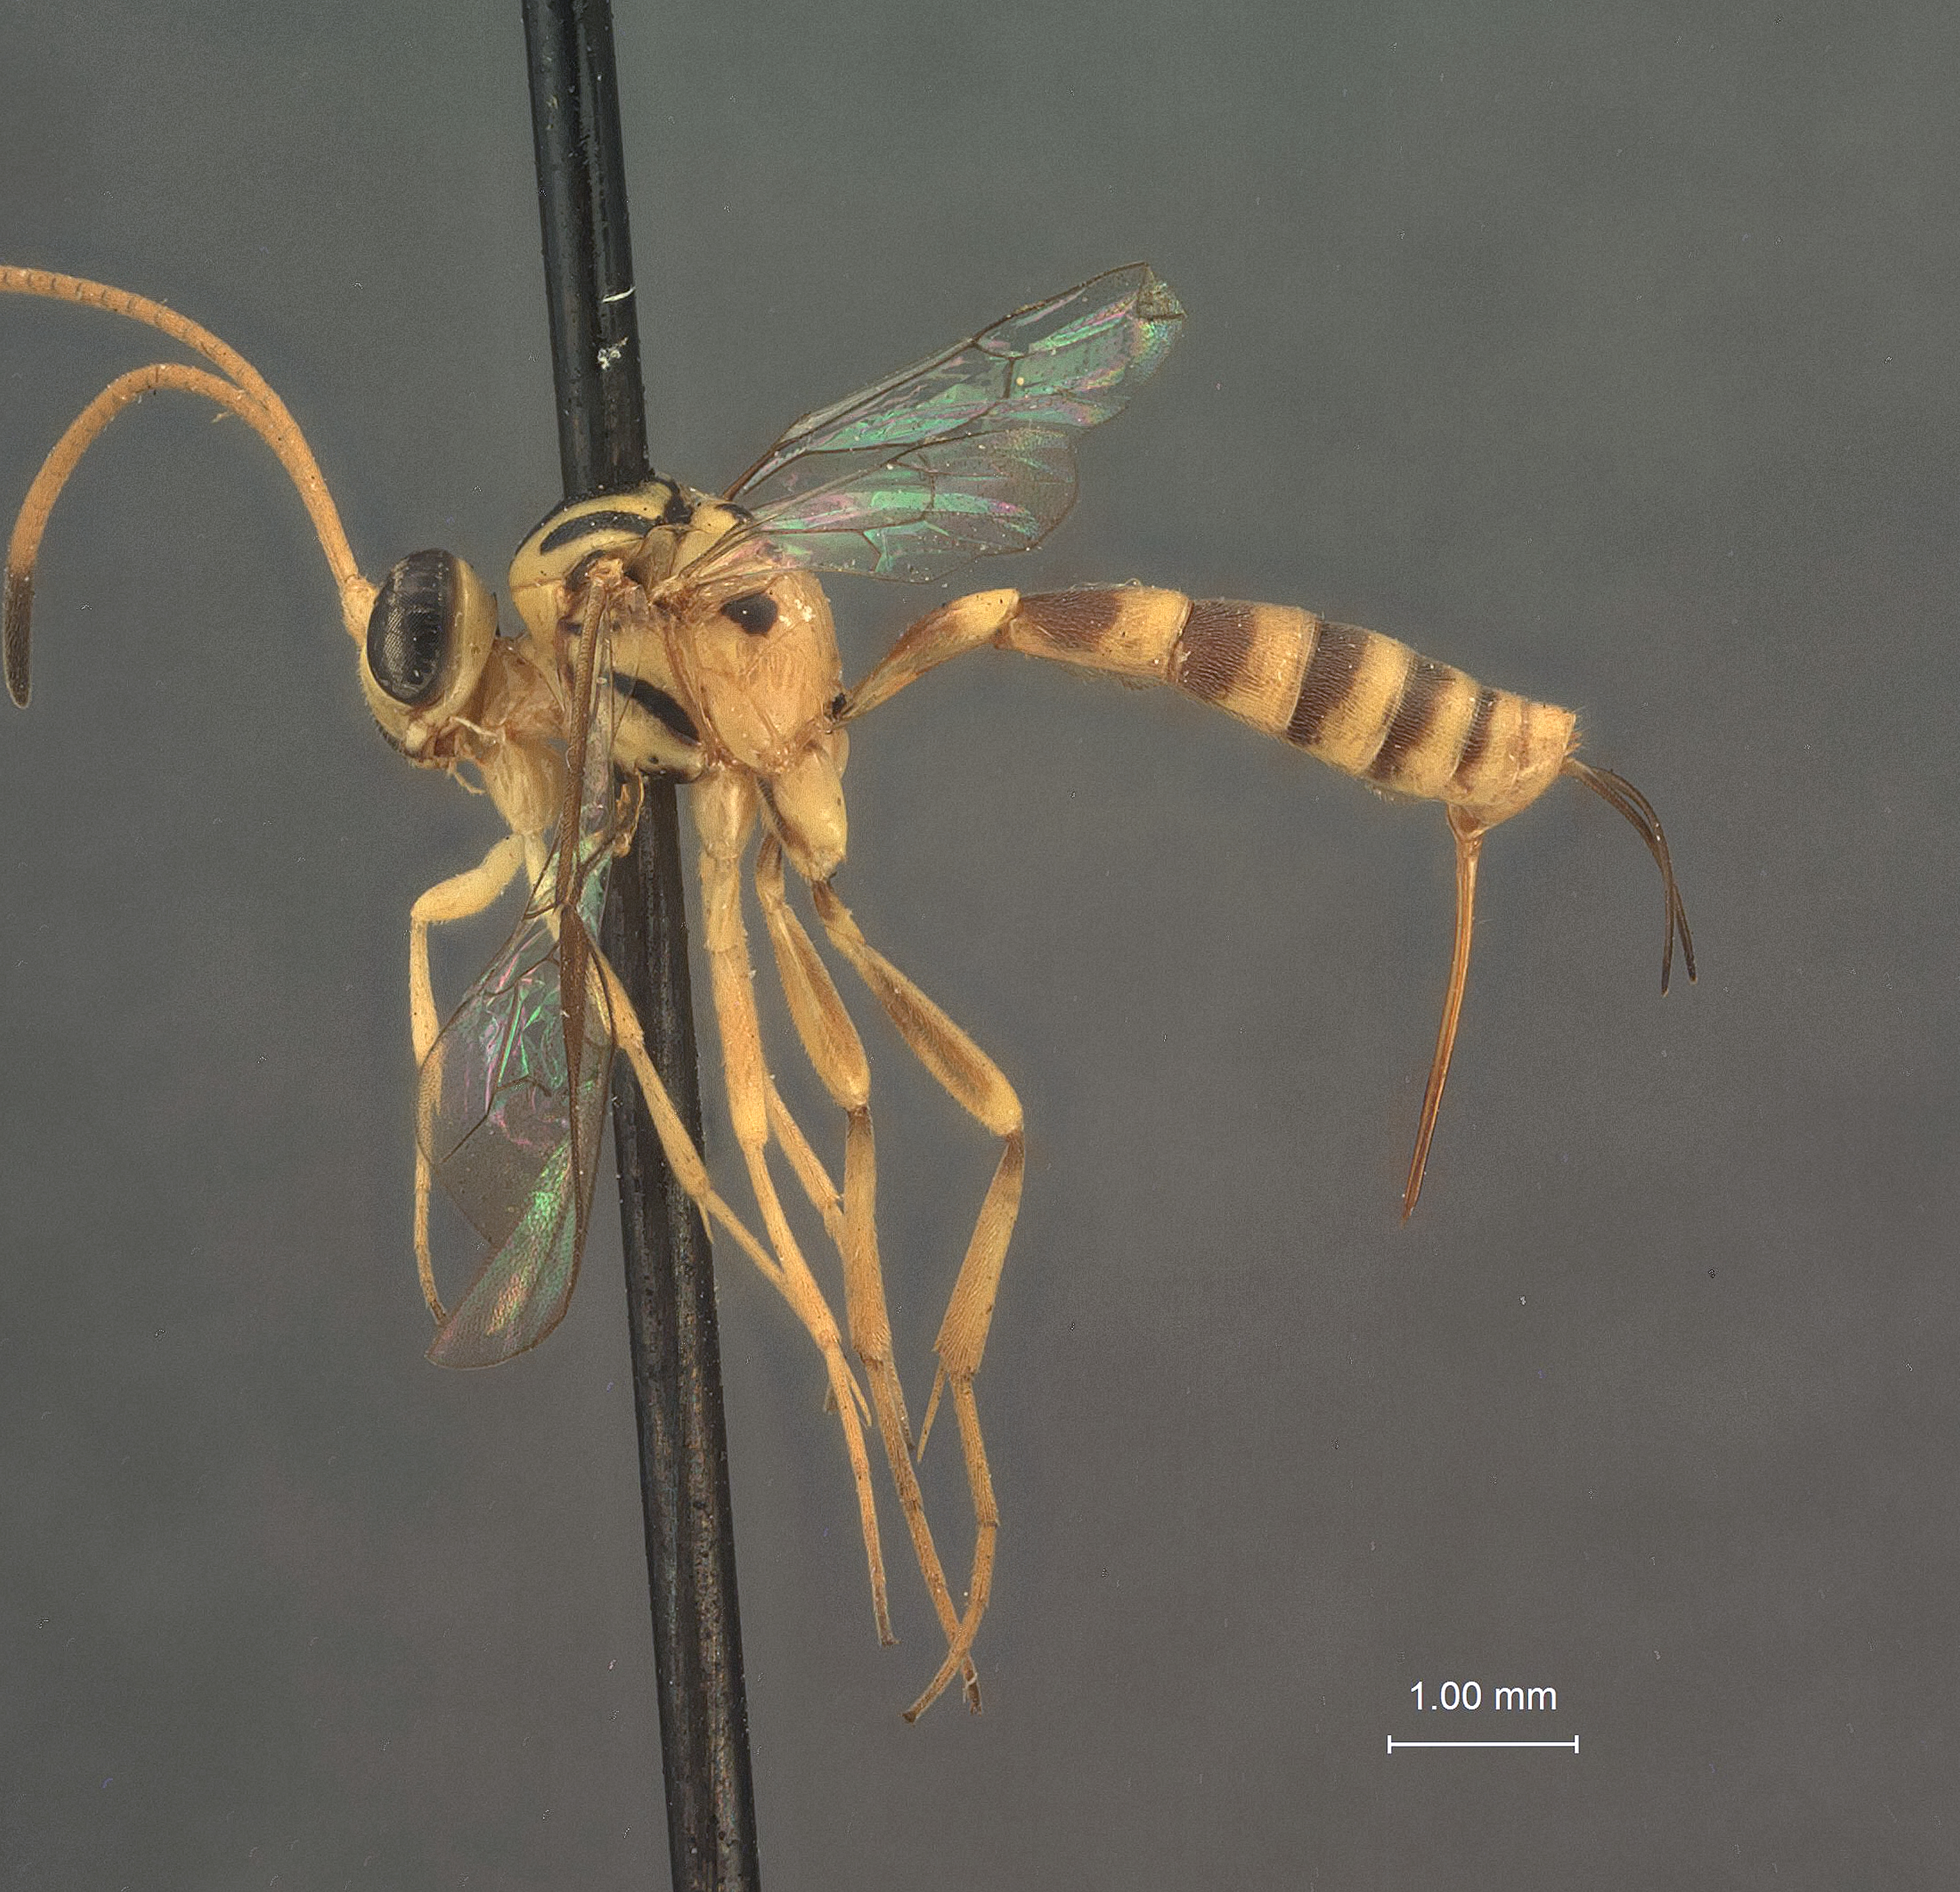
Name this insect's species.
Brachycyrtus oculatus
